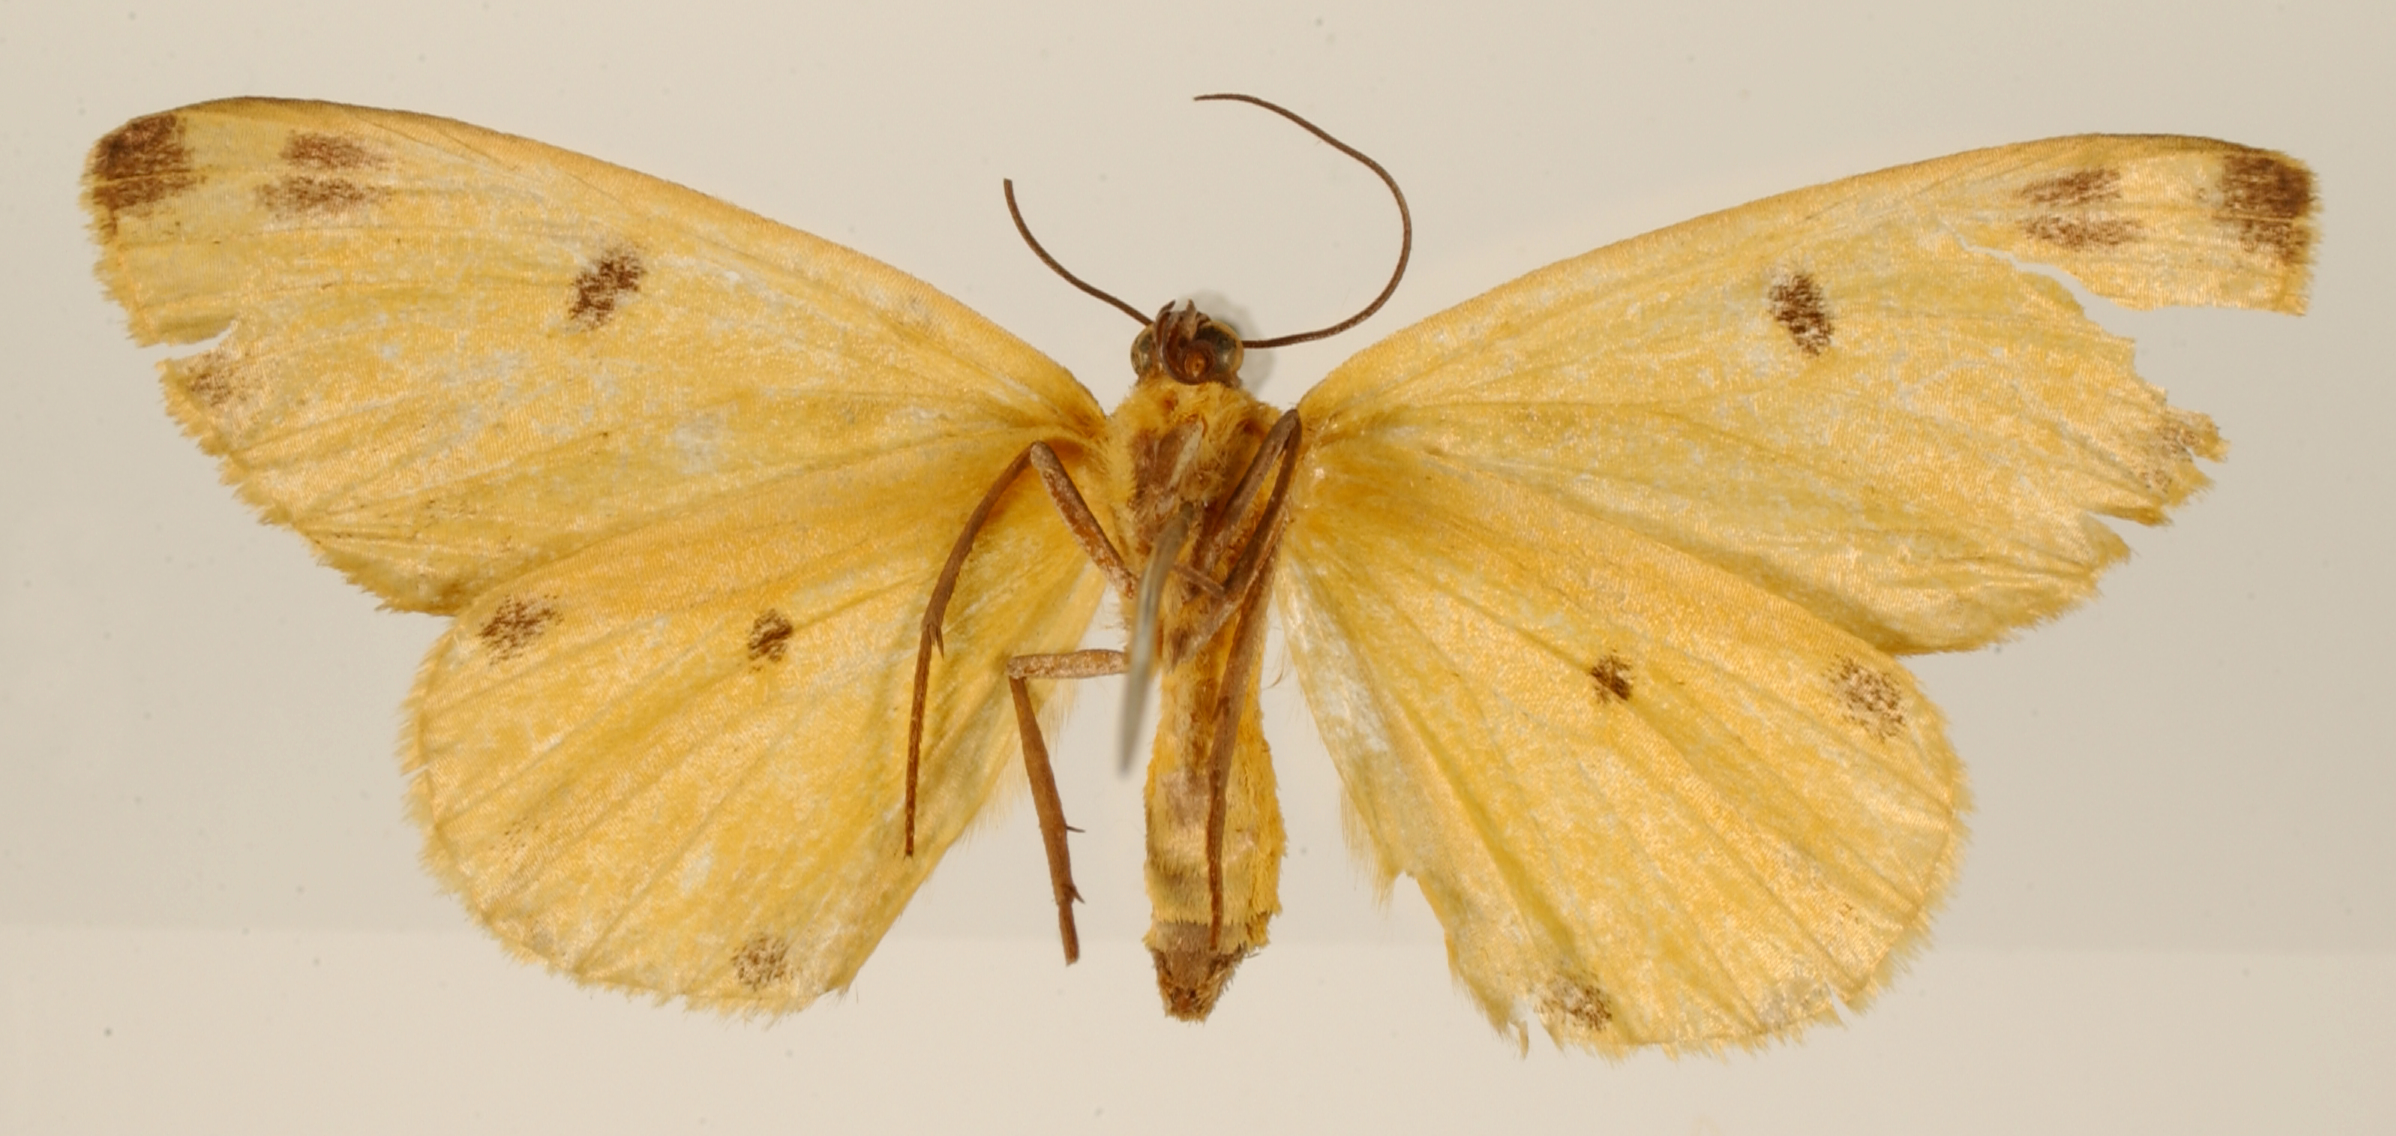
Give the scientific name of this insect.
Panthera pumaria
